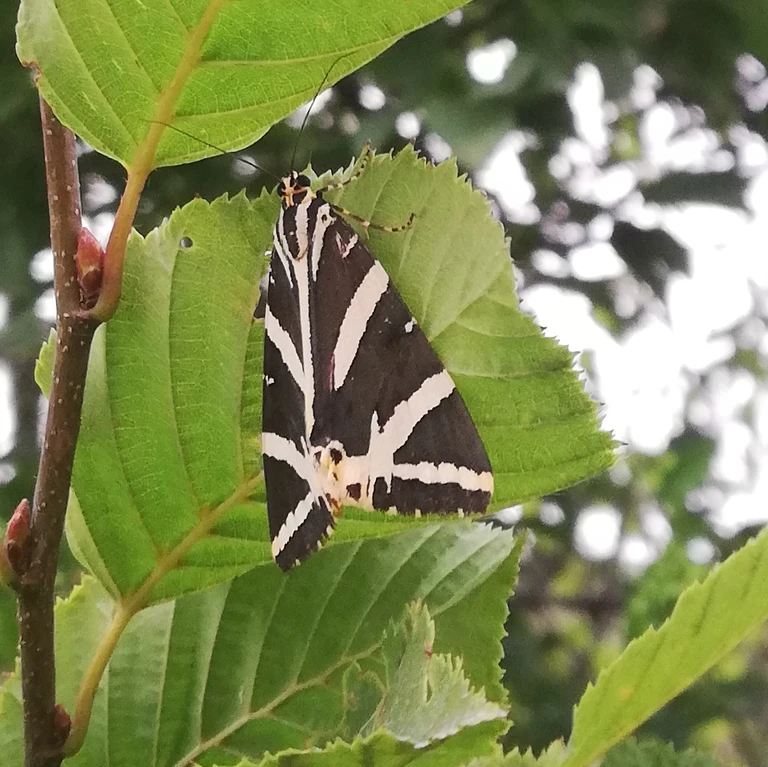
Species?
Euplagia quadripunctaria
